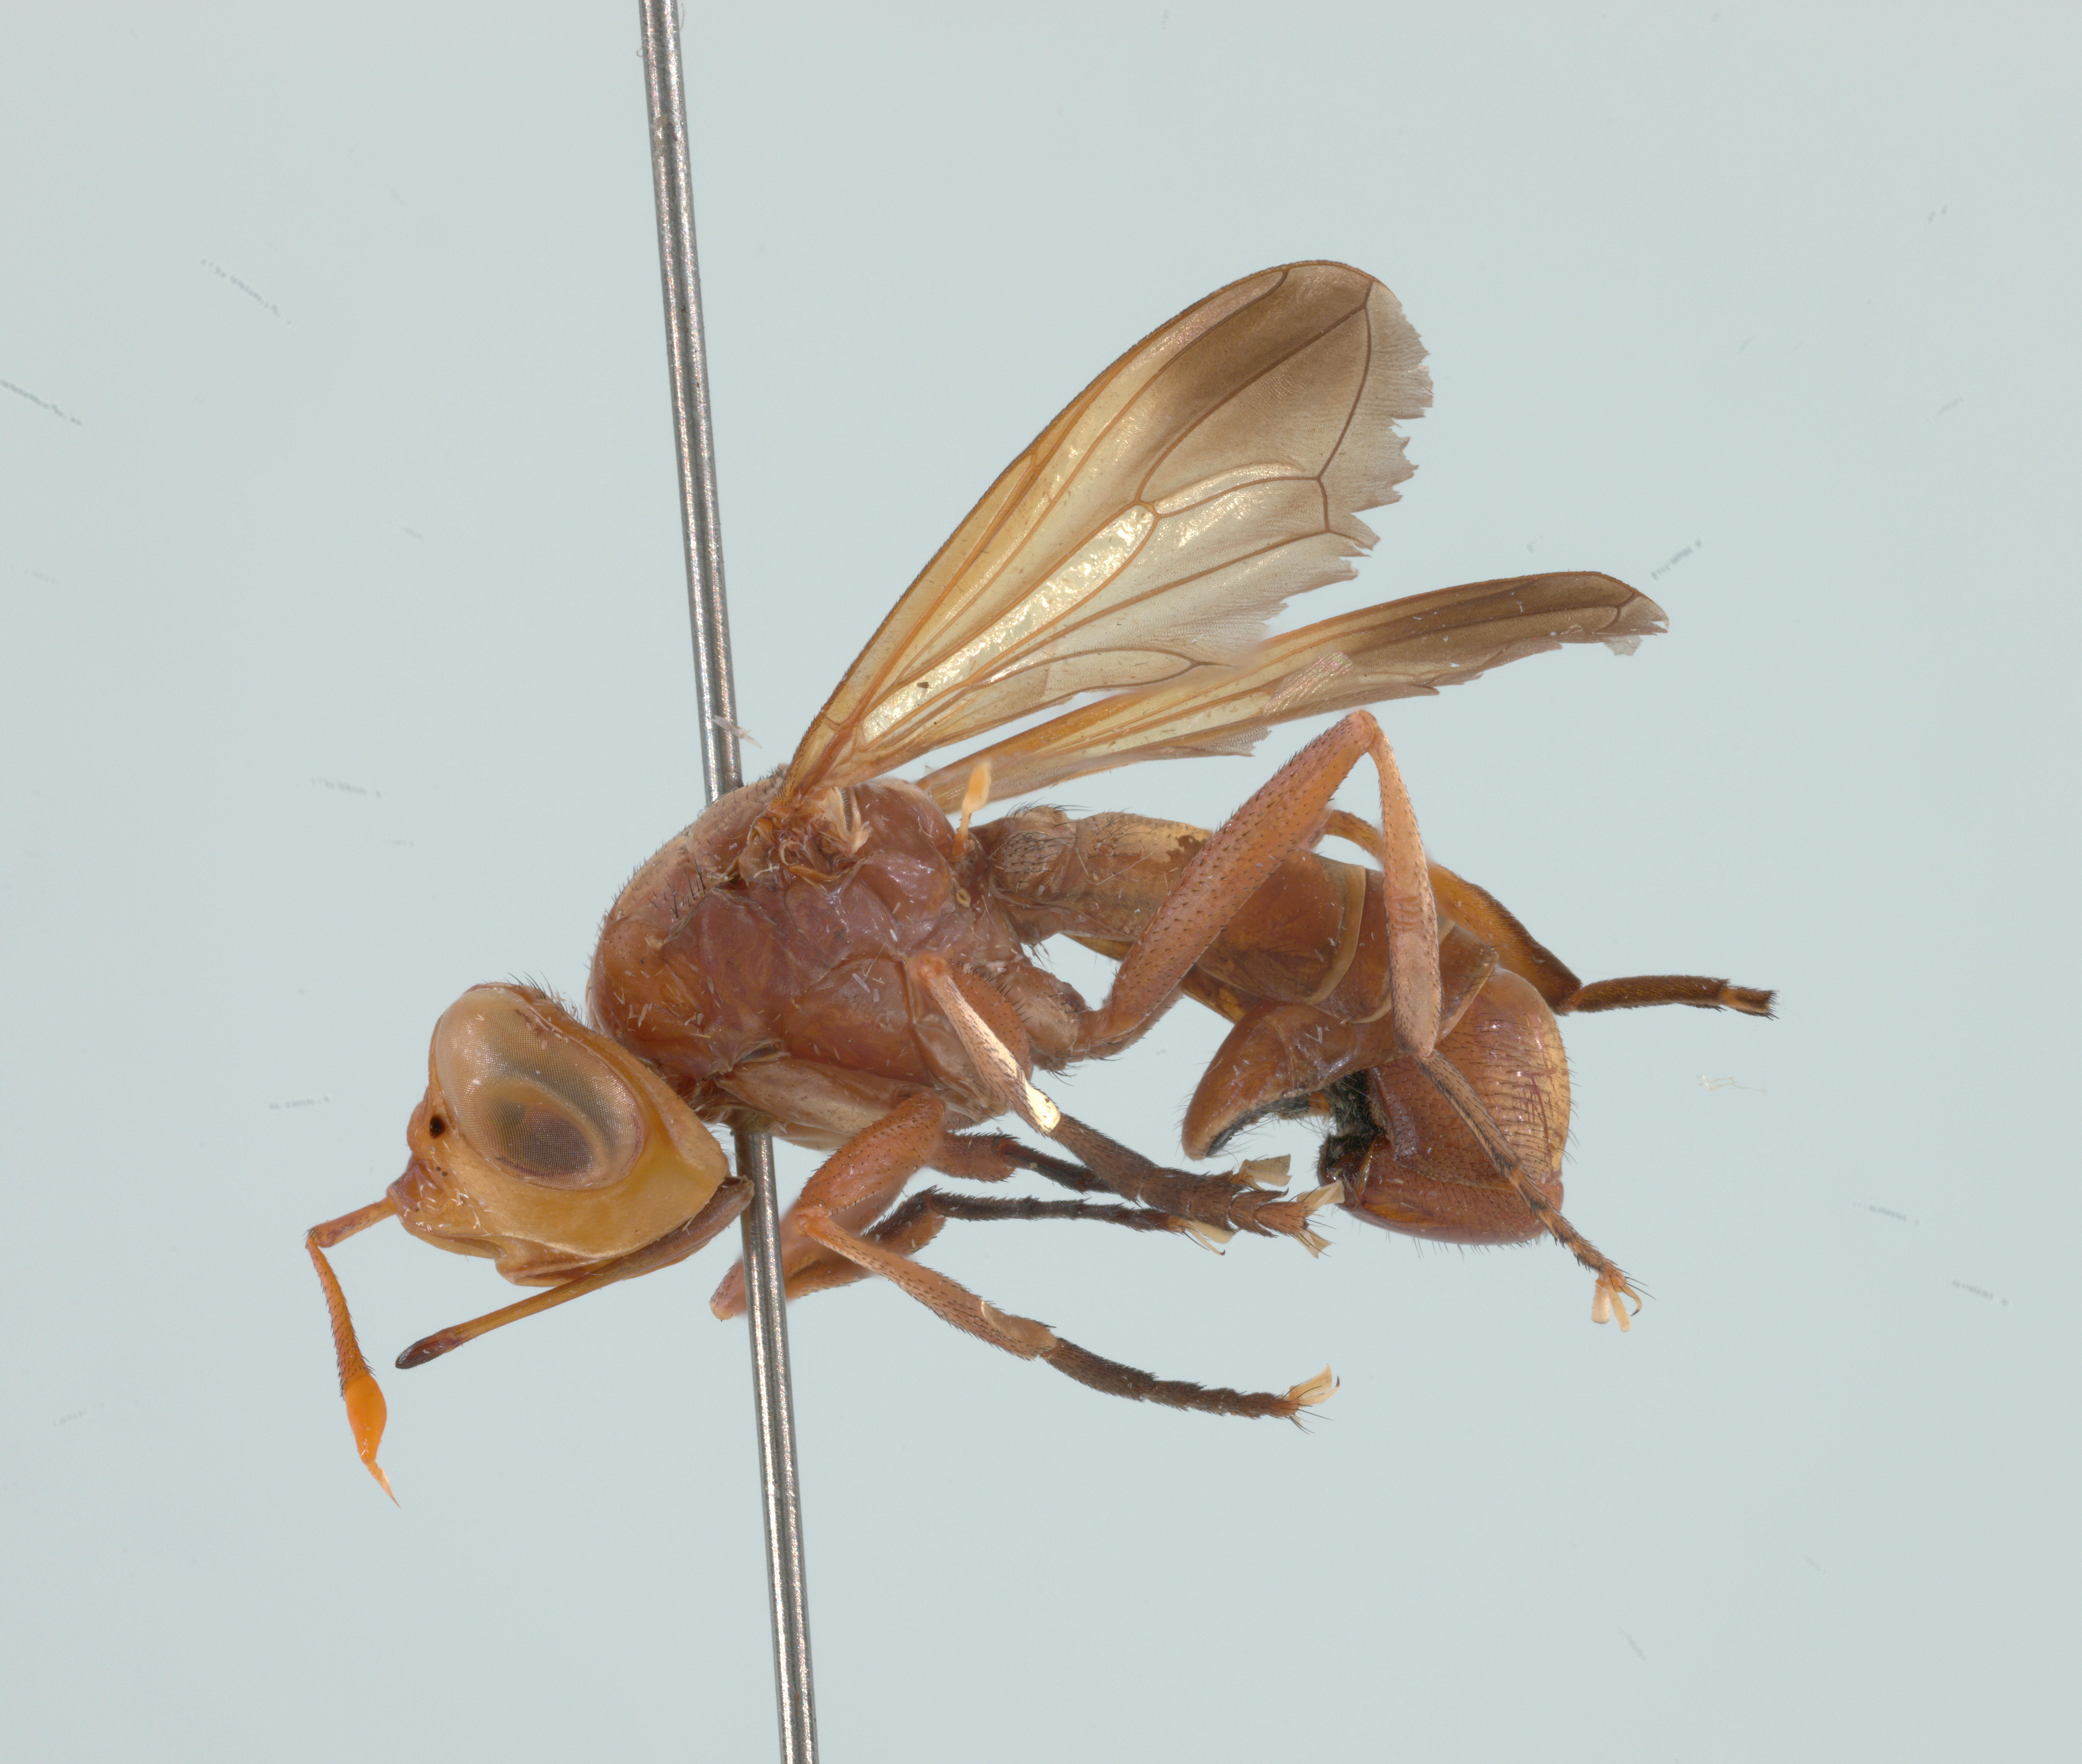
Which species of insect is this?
Conops nubeculipennis (also Conops nubeculosus)
